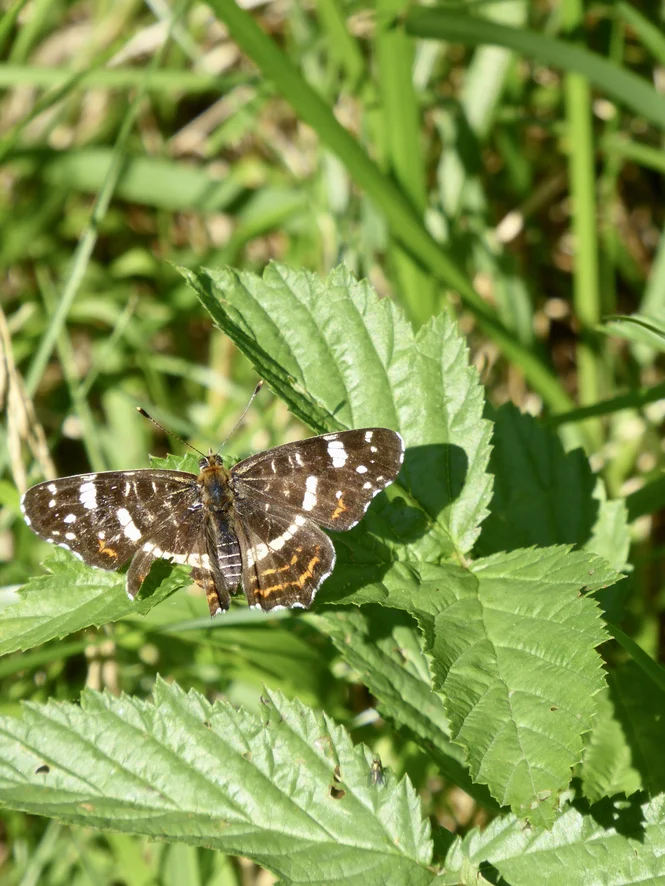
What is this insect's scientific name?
Araschnia levana
